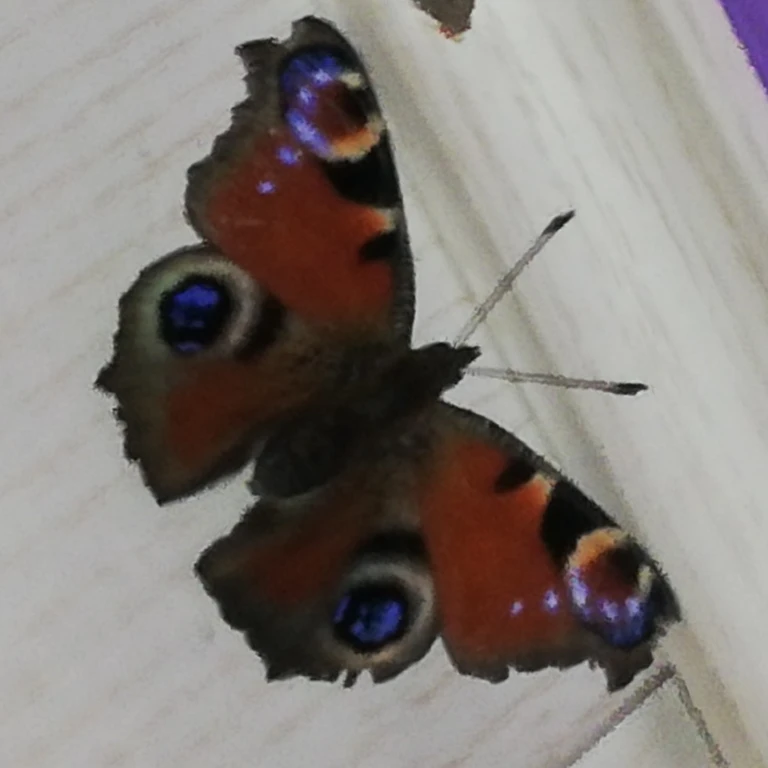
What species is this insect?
Aglais io
